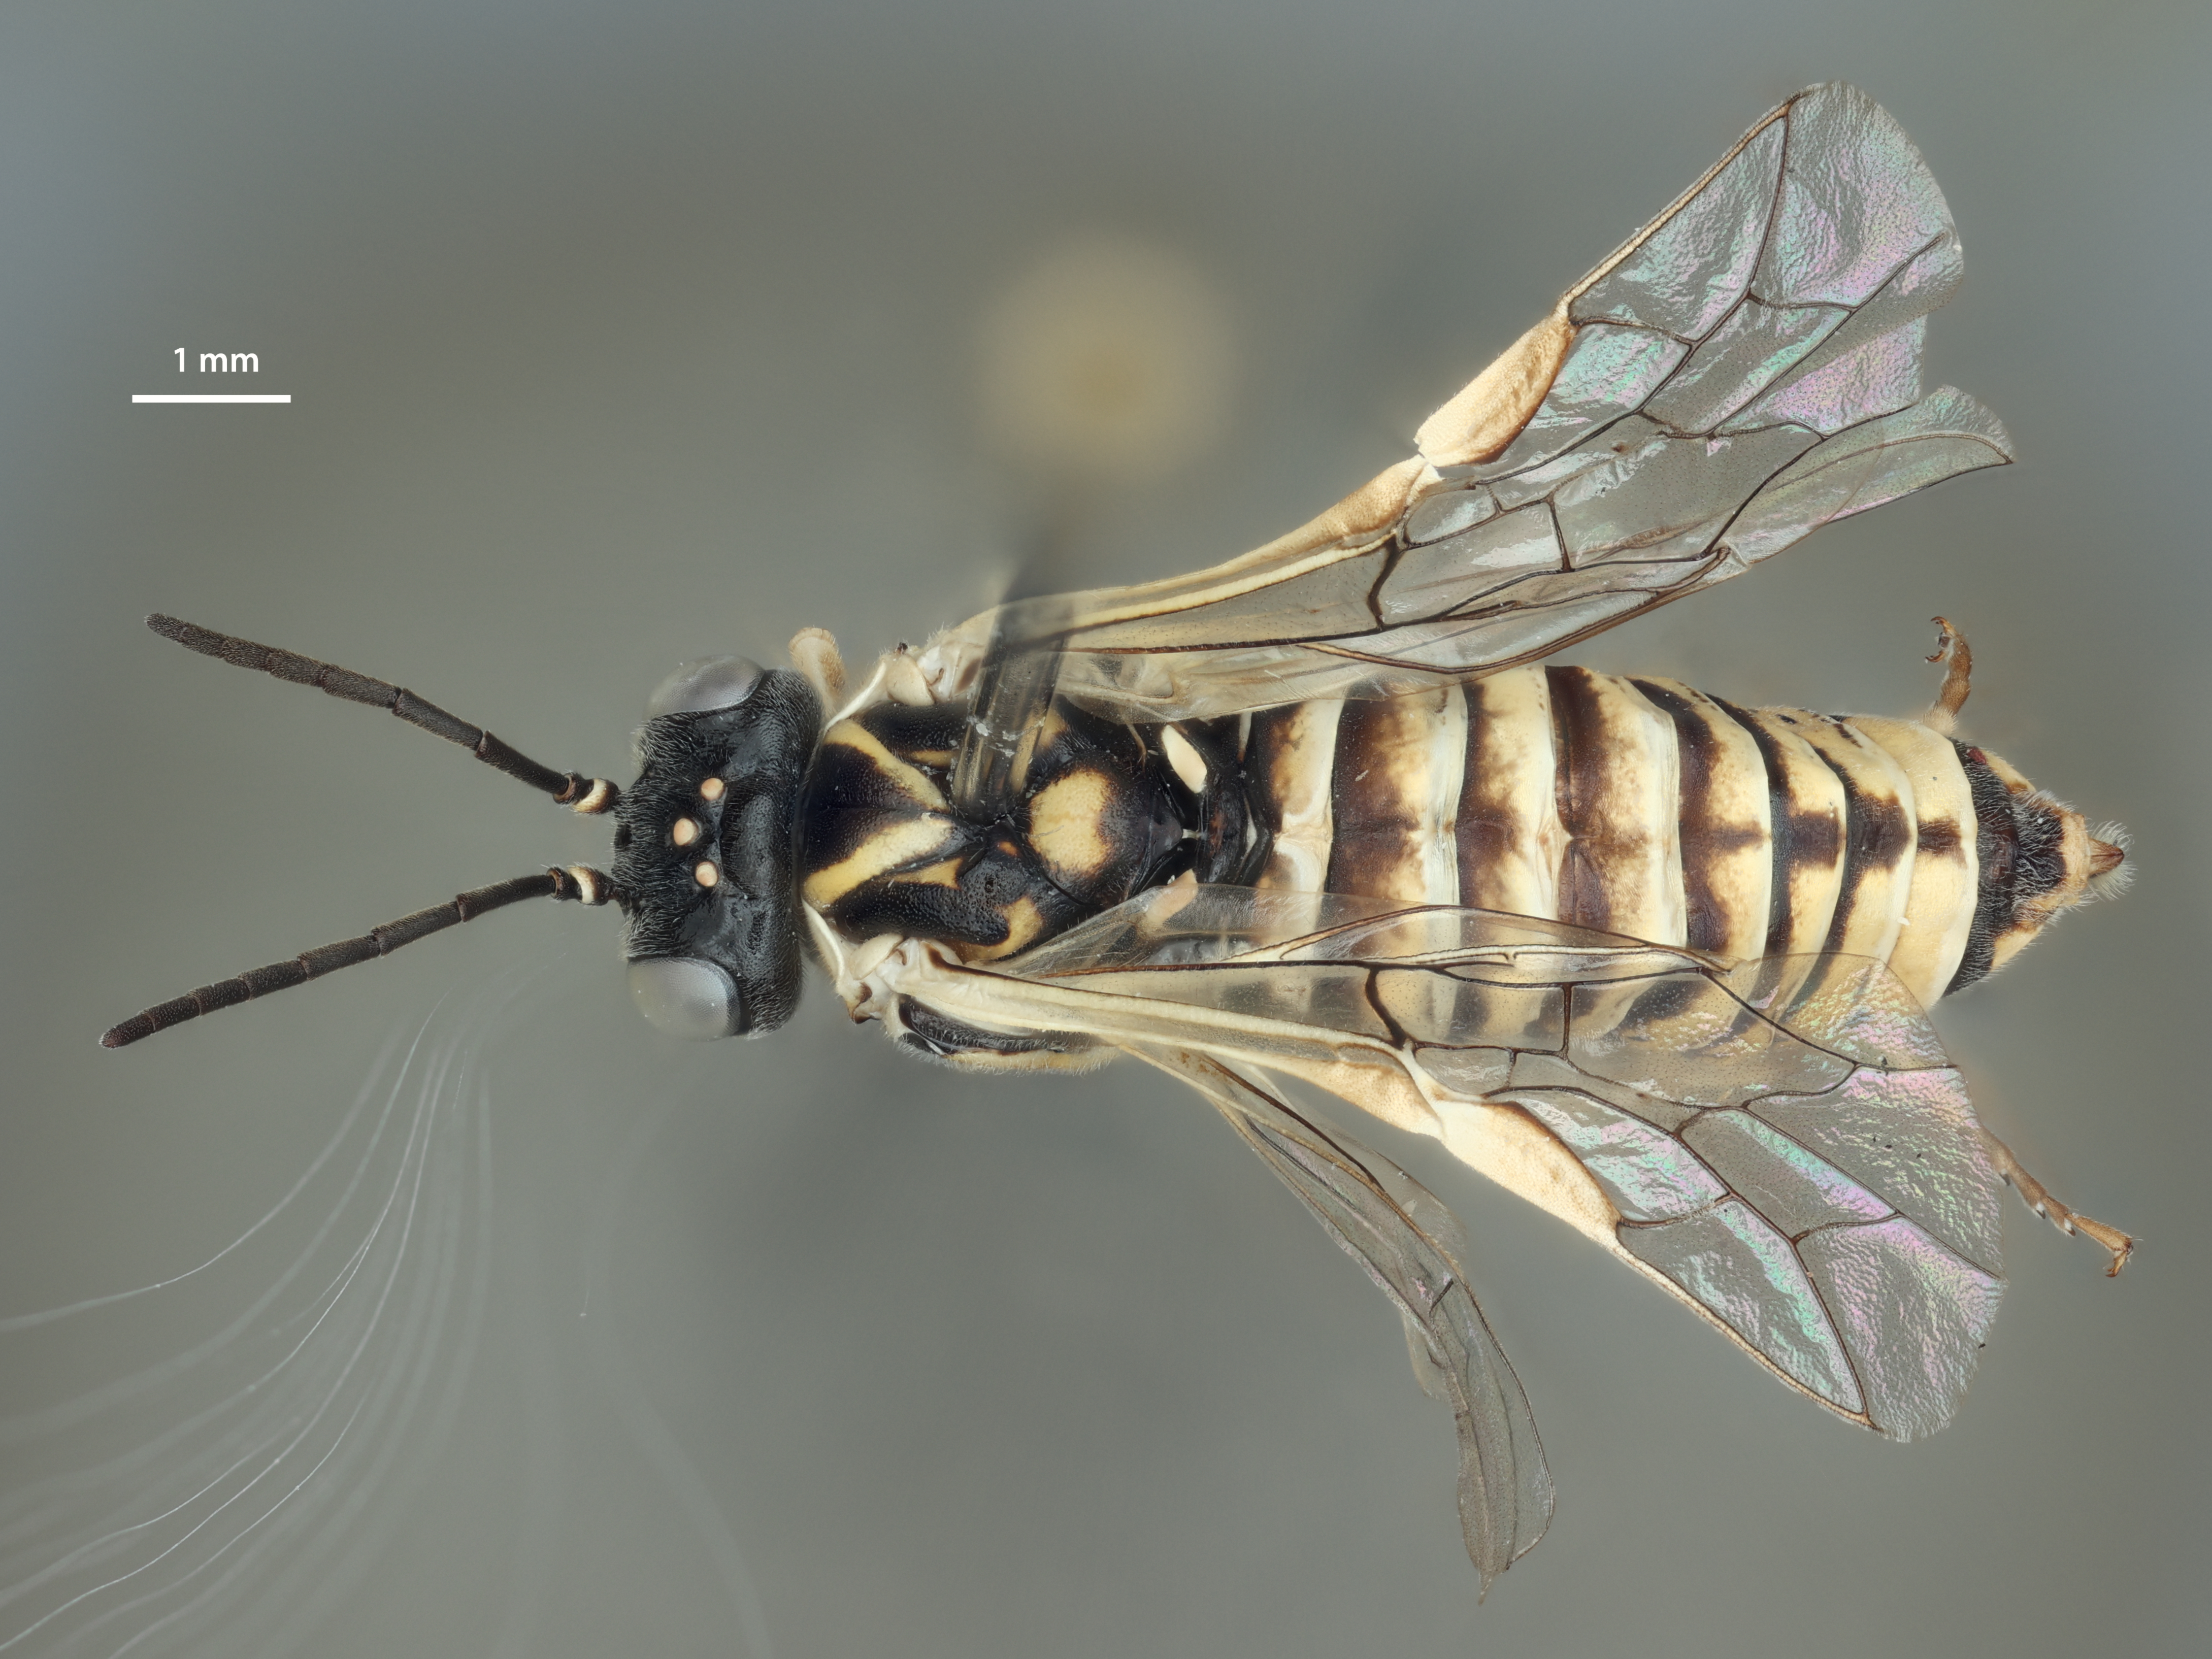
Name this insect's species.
Periclista major
